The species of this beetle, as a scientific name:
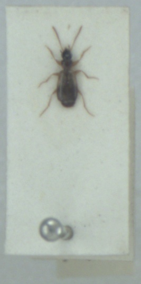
Philorhizus notatus
